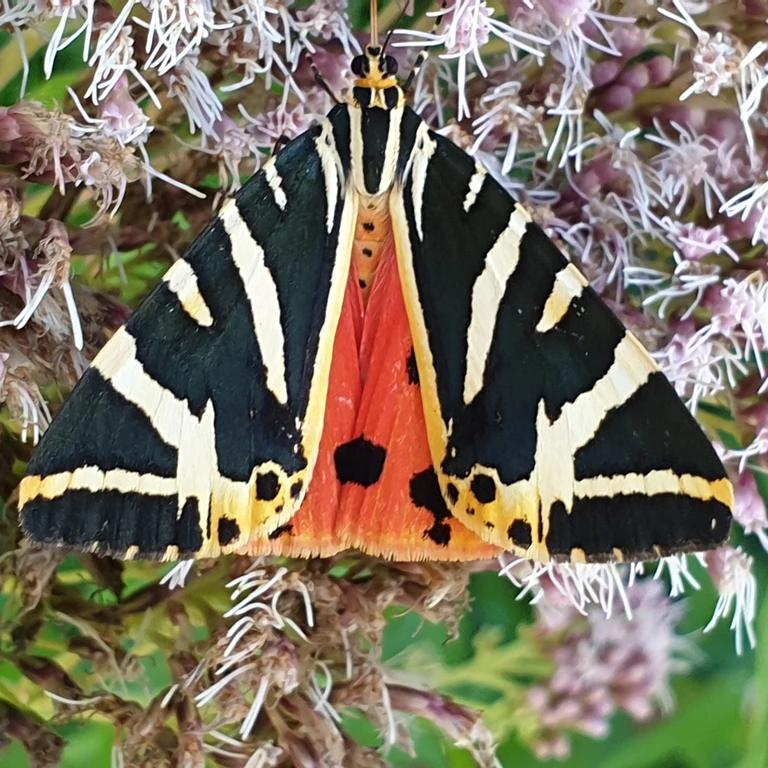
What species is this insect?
Euplagia quadripunctaria
